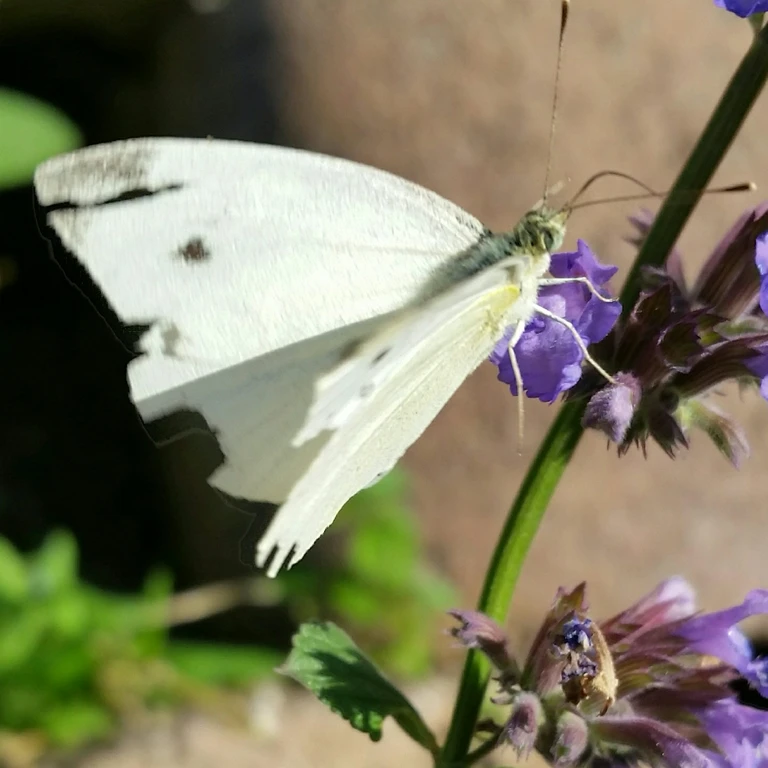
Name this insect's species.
Pieris rapae
